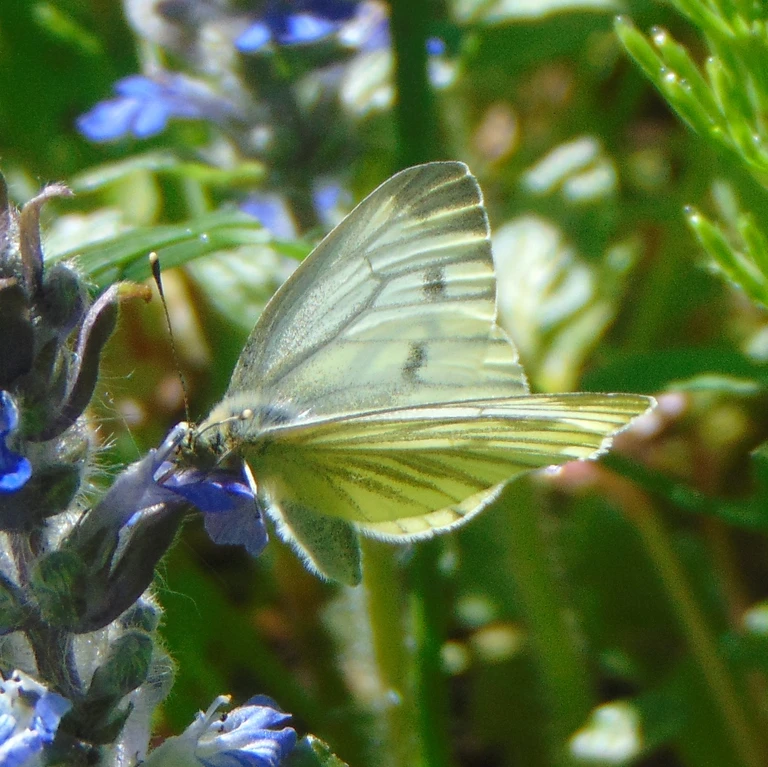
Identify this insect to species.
Pieris napi
